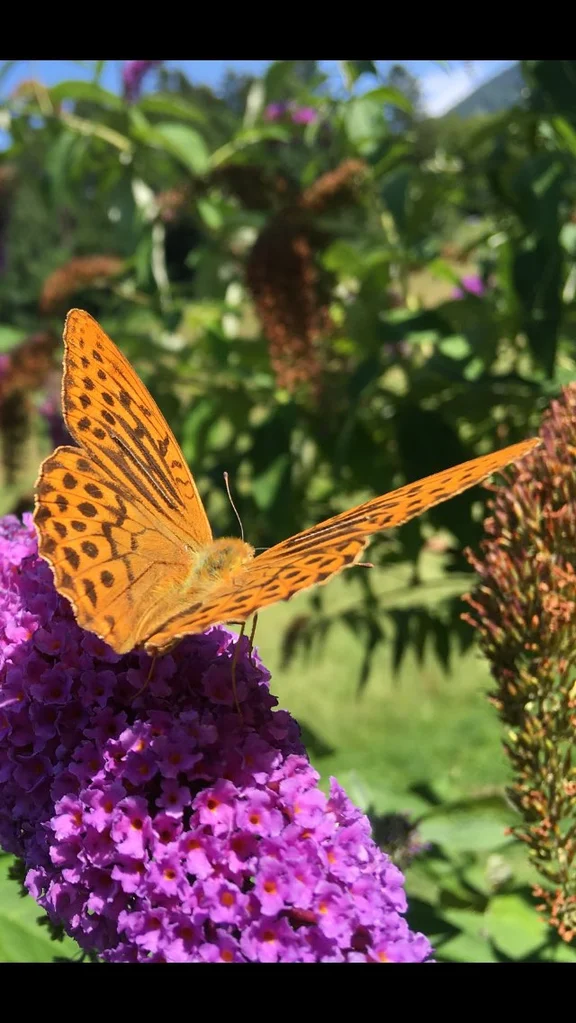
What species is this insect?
Argynnis paphia
